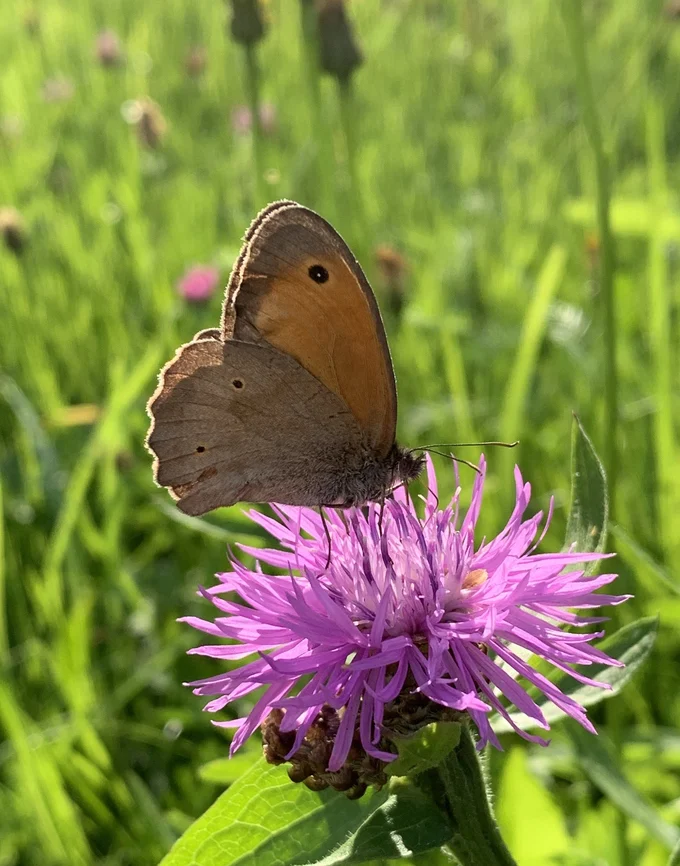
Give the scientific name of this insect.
Maniola jurtina
